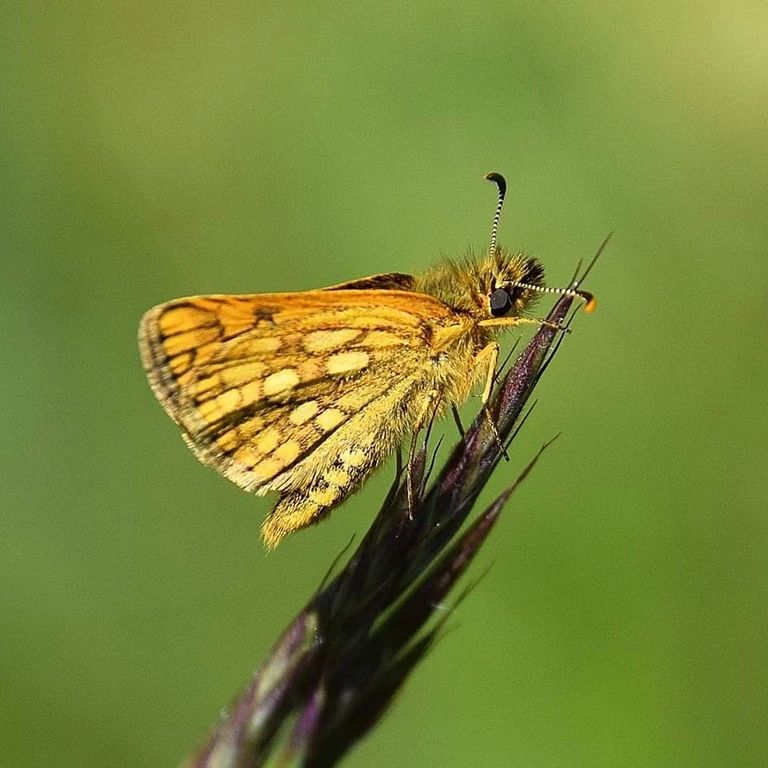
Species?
Carterocephalus palaemon
